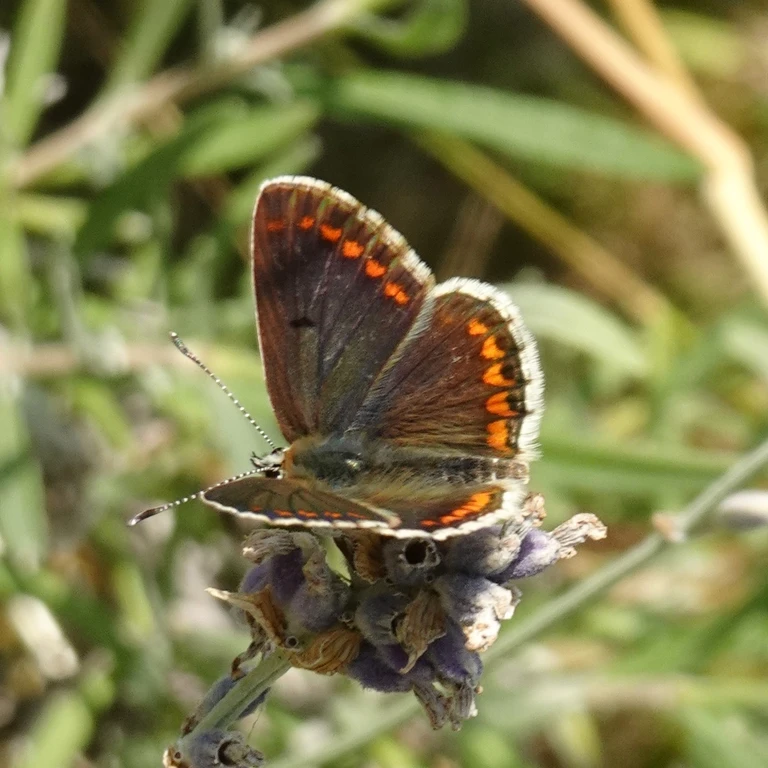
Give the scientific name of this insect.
Aricia agestis/artaxerxes
